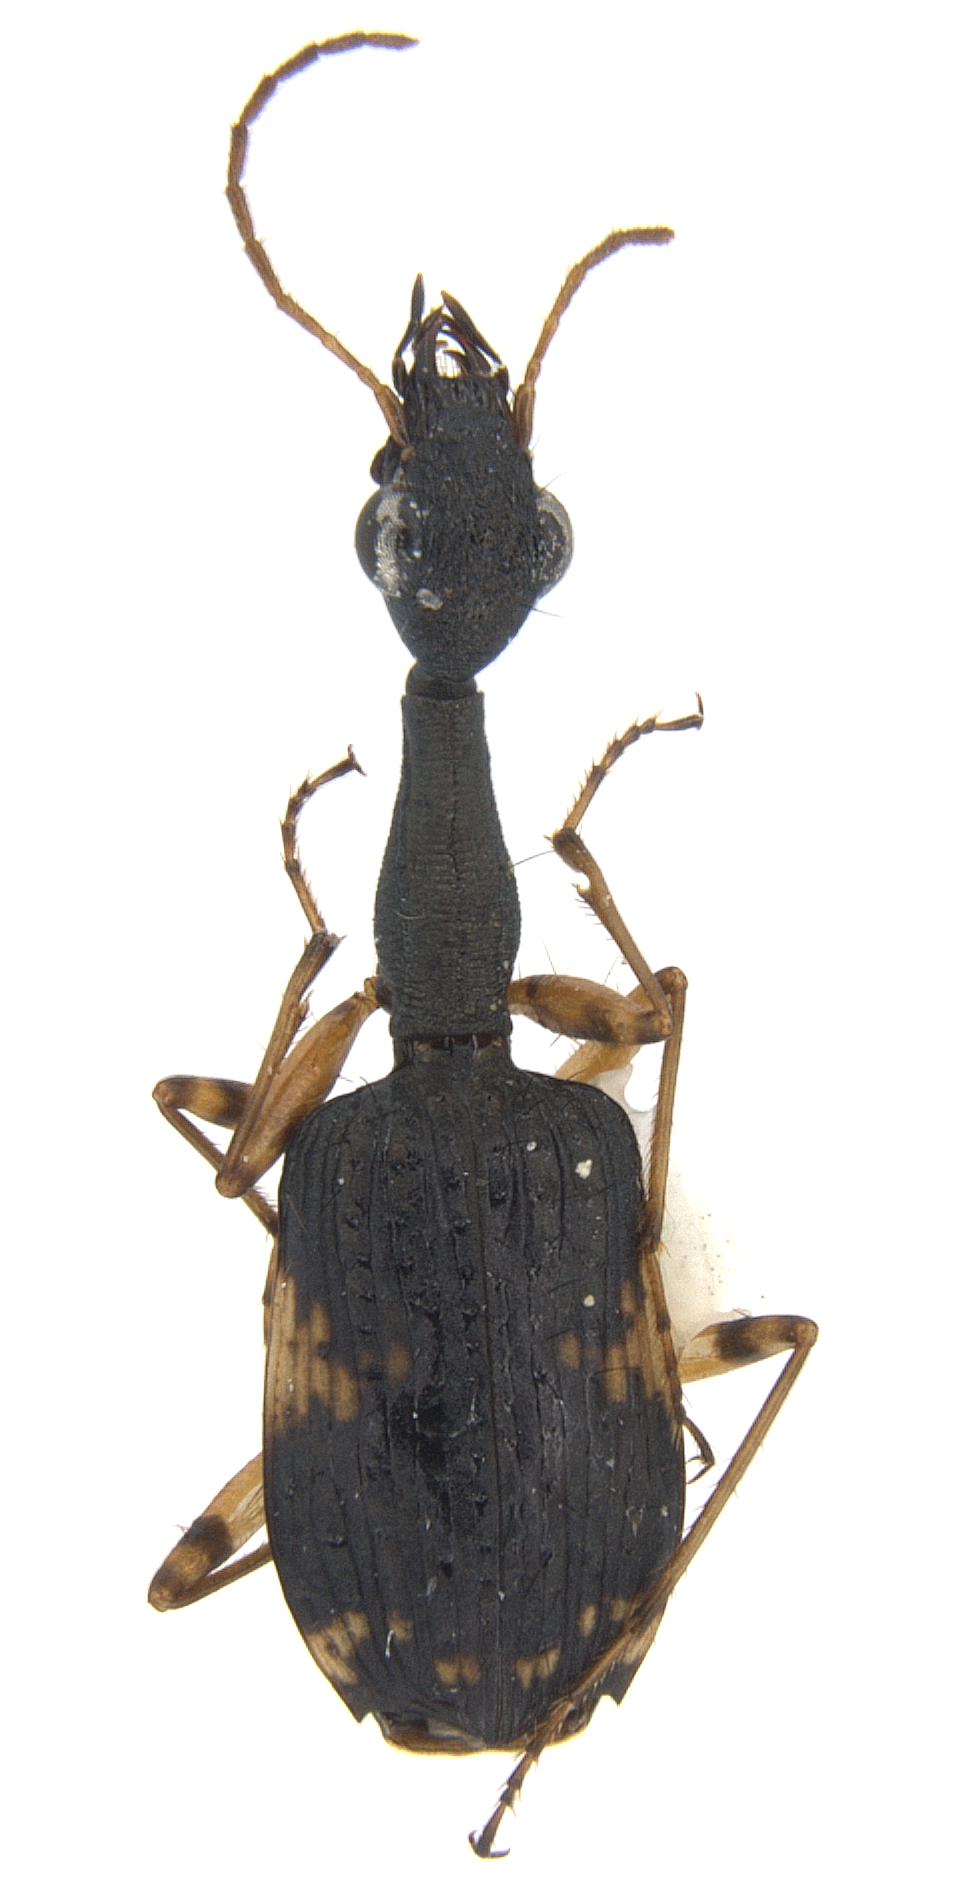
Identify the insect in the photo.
Colliuris pilatei
